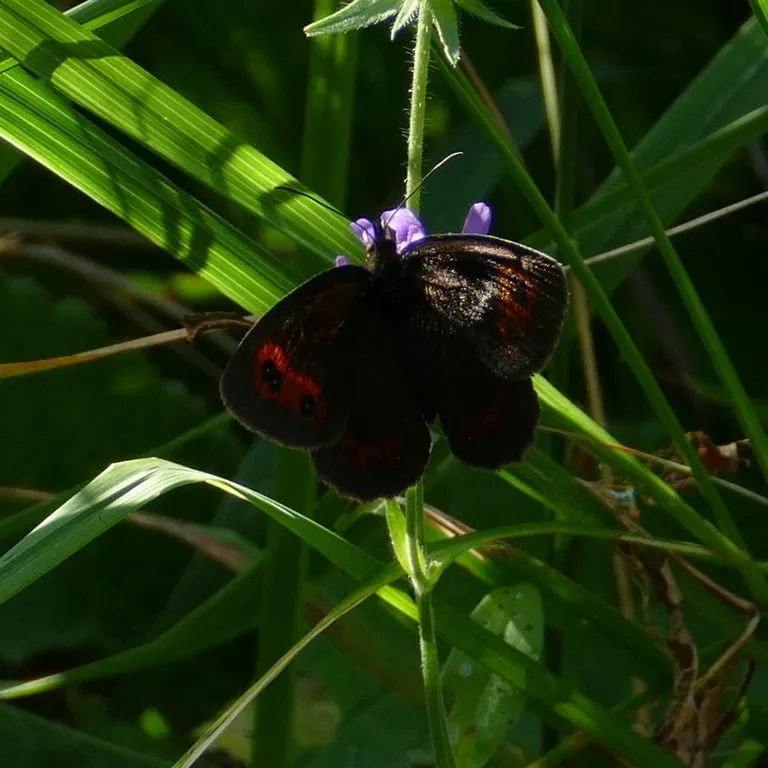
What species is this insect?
Erebia aethiops
